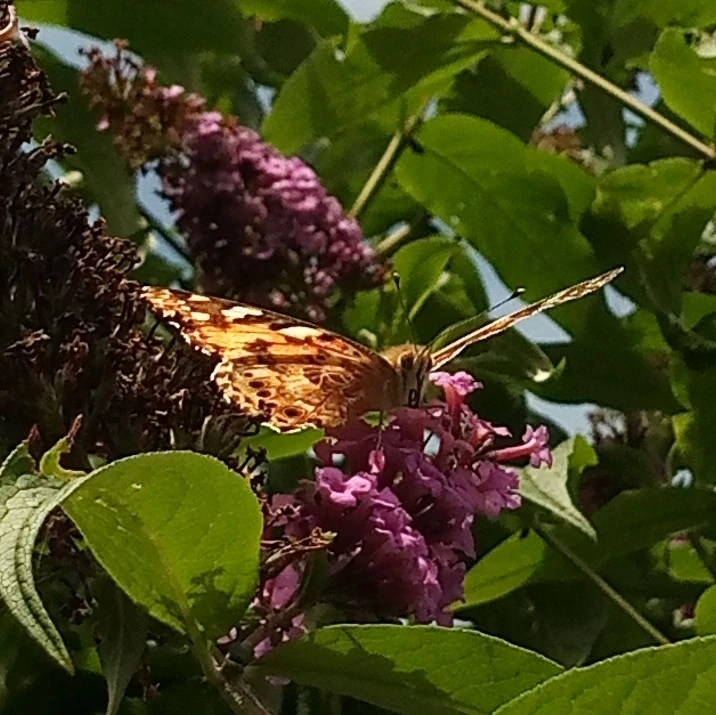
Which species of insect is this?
Vanessa cardui
